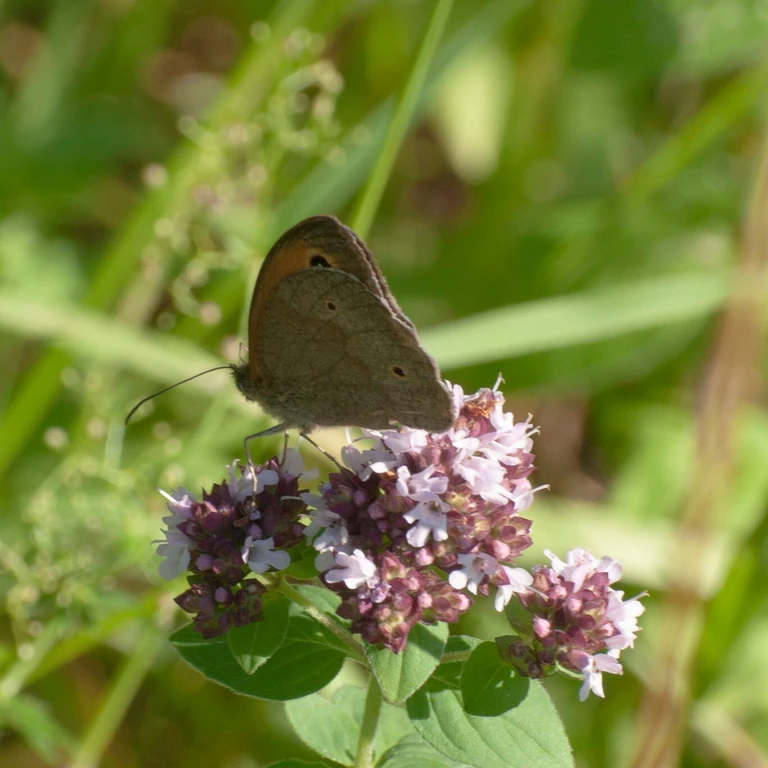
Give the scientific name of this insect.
Maniola jurtina
